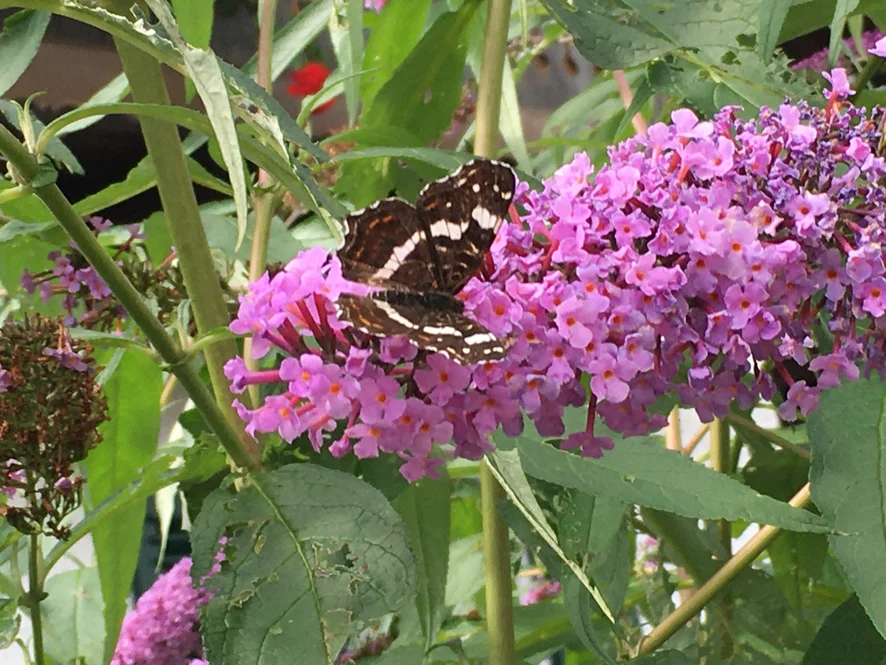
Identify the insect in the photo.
Araschnia levana
